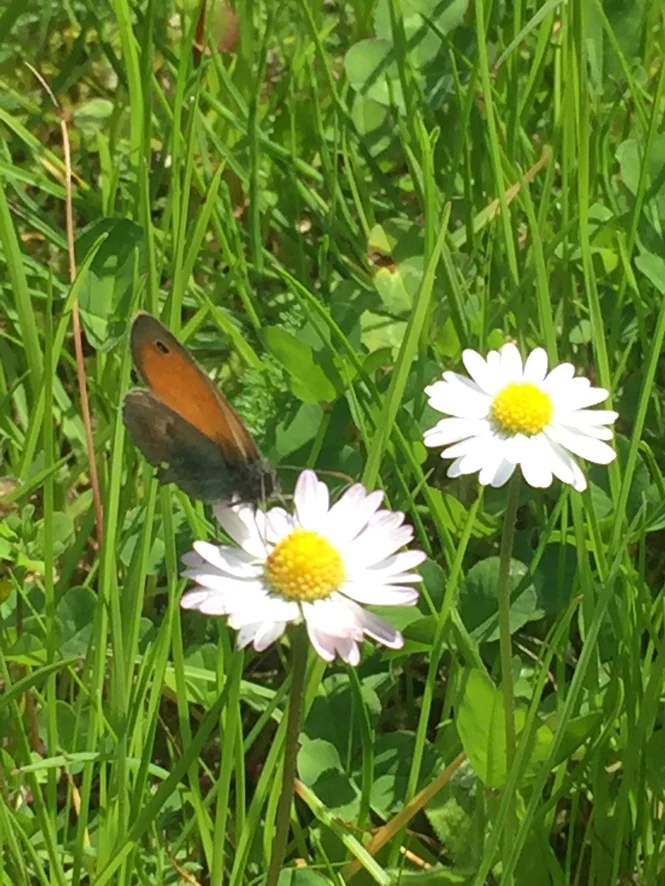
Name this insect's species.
Coenonympha pamphilus
